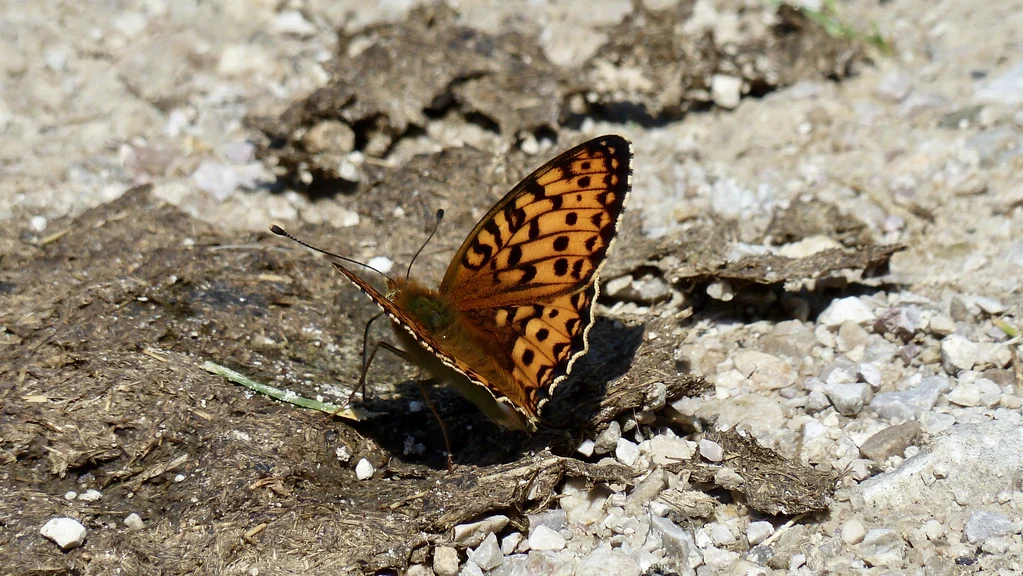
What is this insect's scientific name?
Speyeria aglaja
